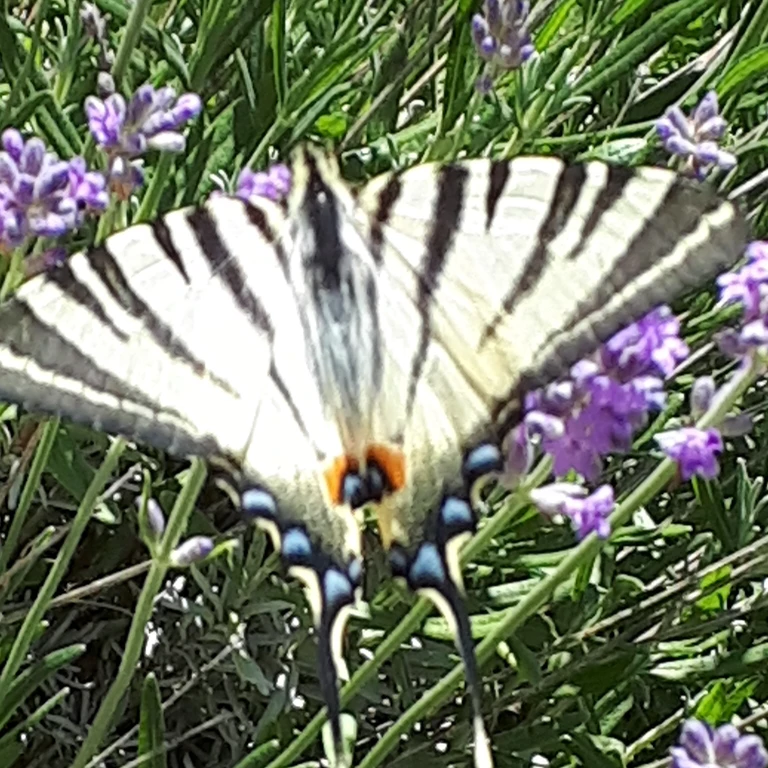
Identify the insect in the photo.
Iphiclides podalirius
